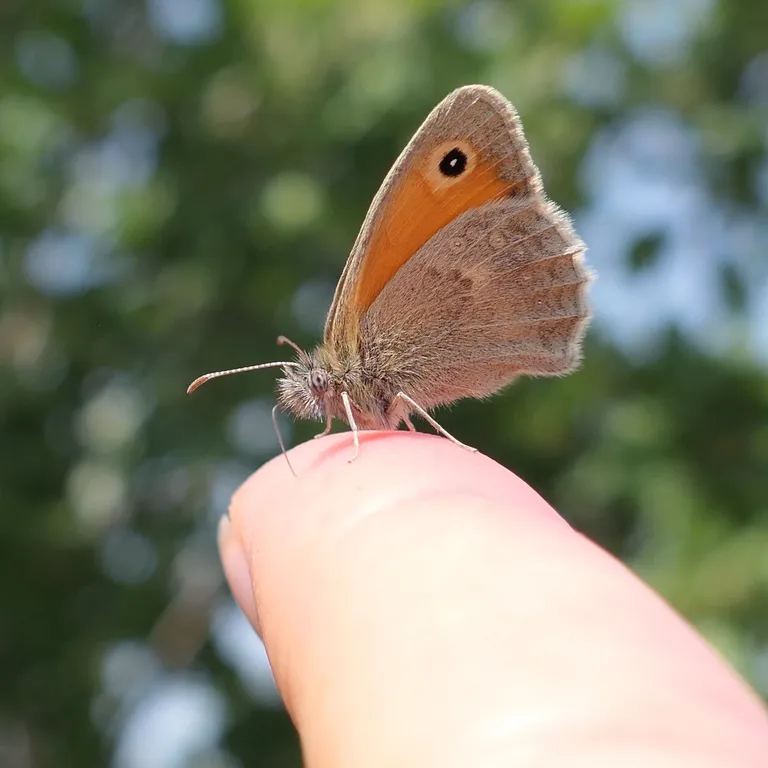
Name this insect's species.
Coenonympha pamphilus
